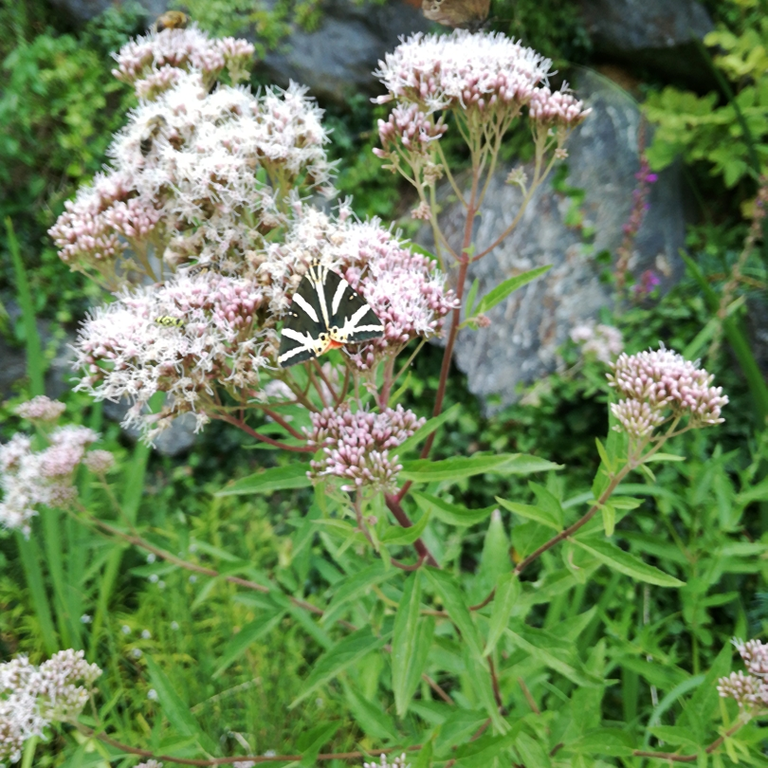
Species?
Euplagia quadripunctaria
